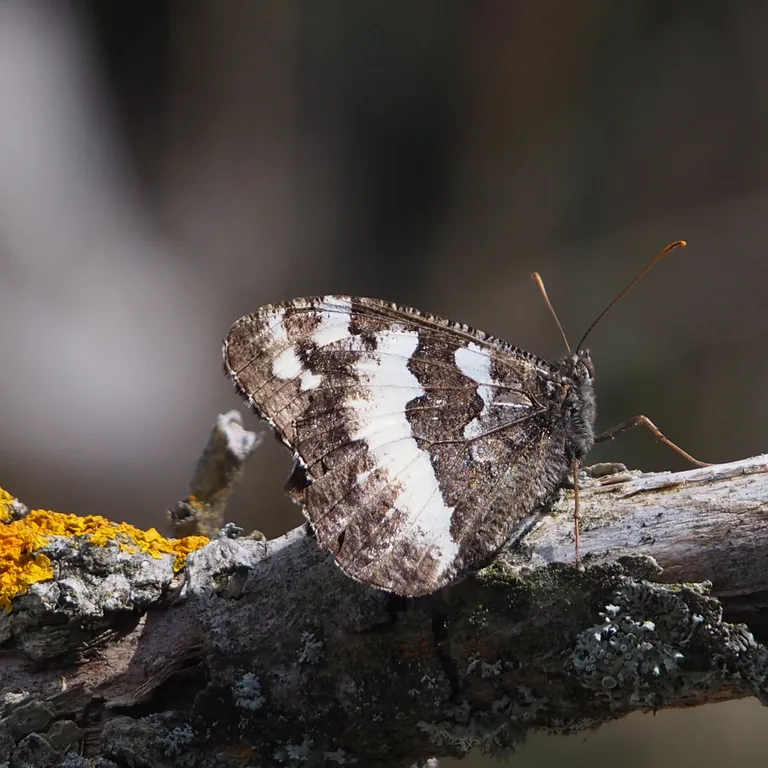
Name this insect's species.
Brintesia circe
